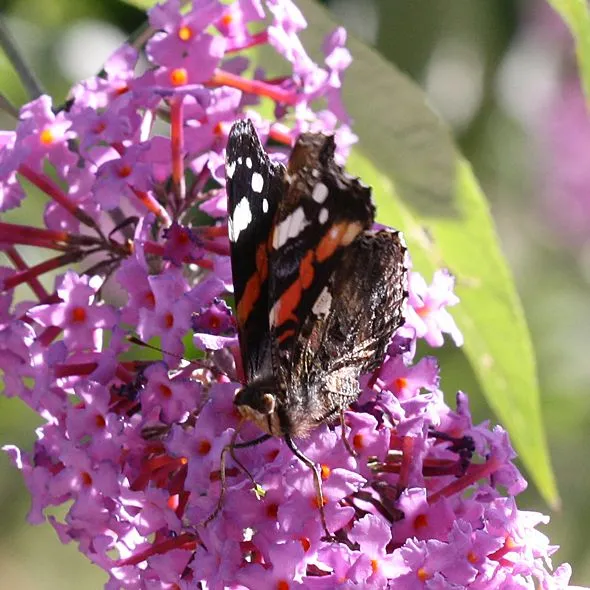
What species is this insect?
Vanessa atalanta
